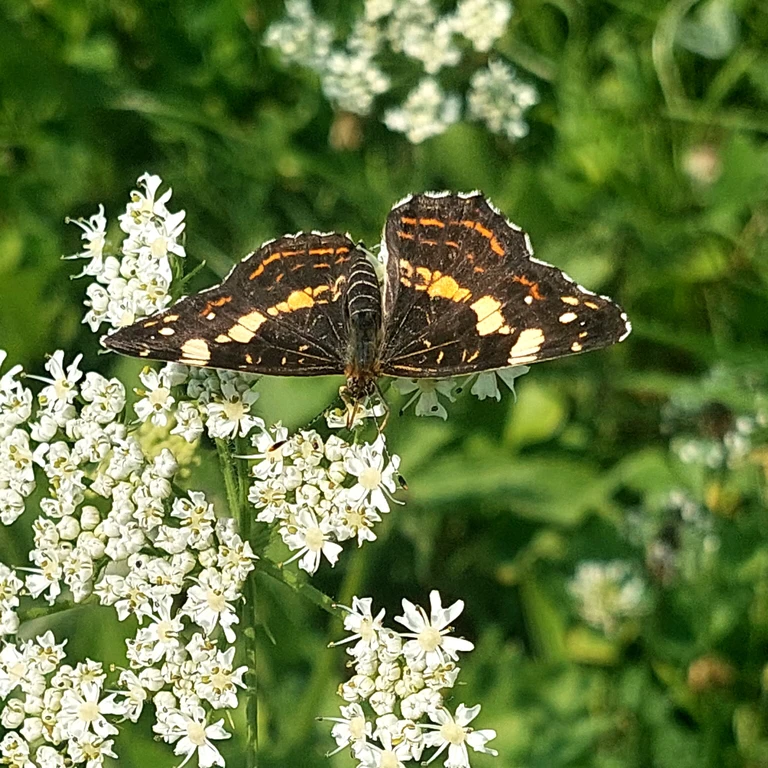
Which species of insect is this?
Araschnia levana
